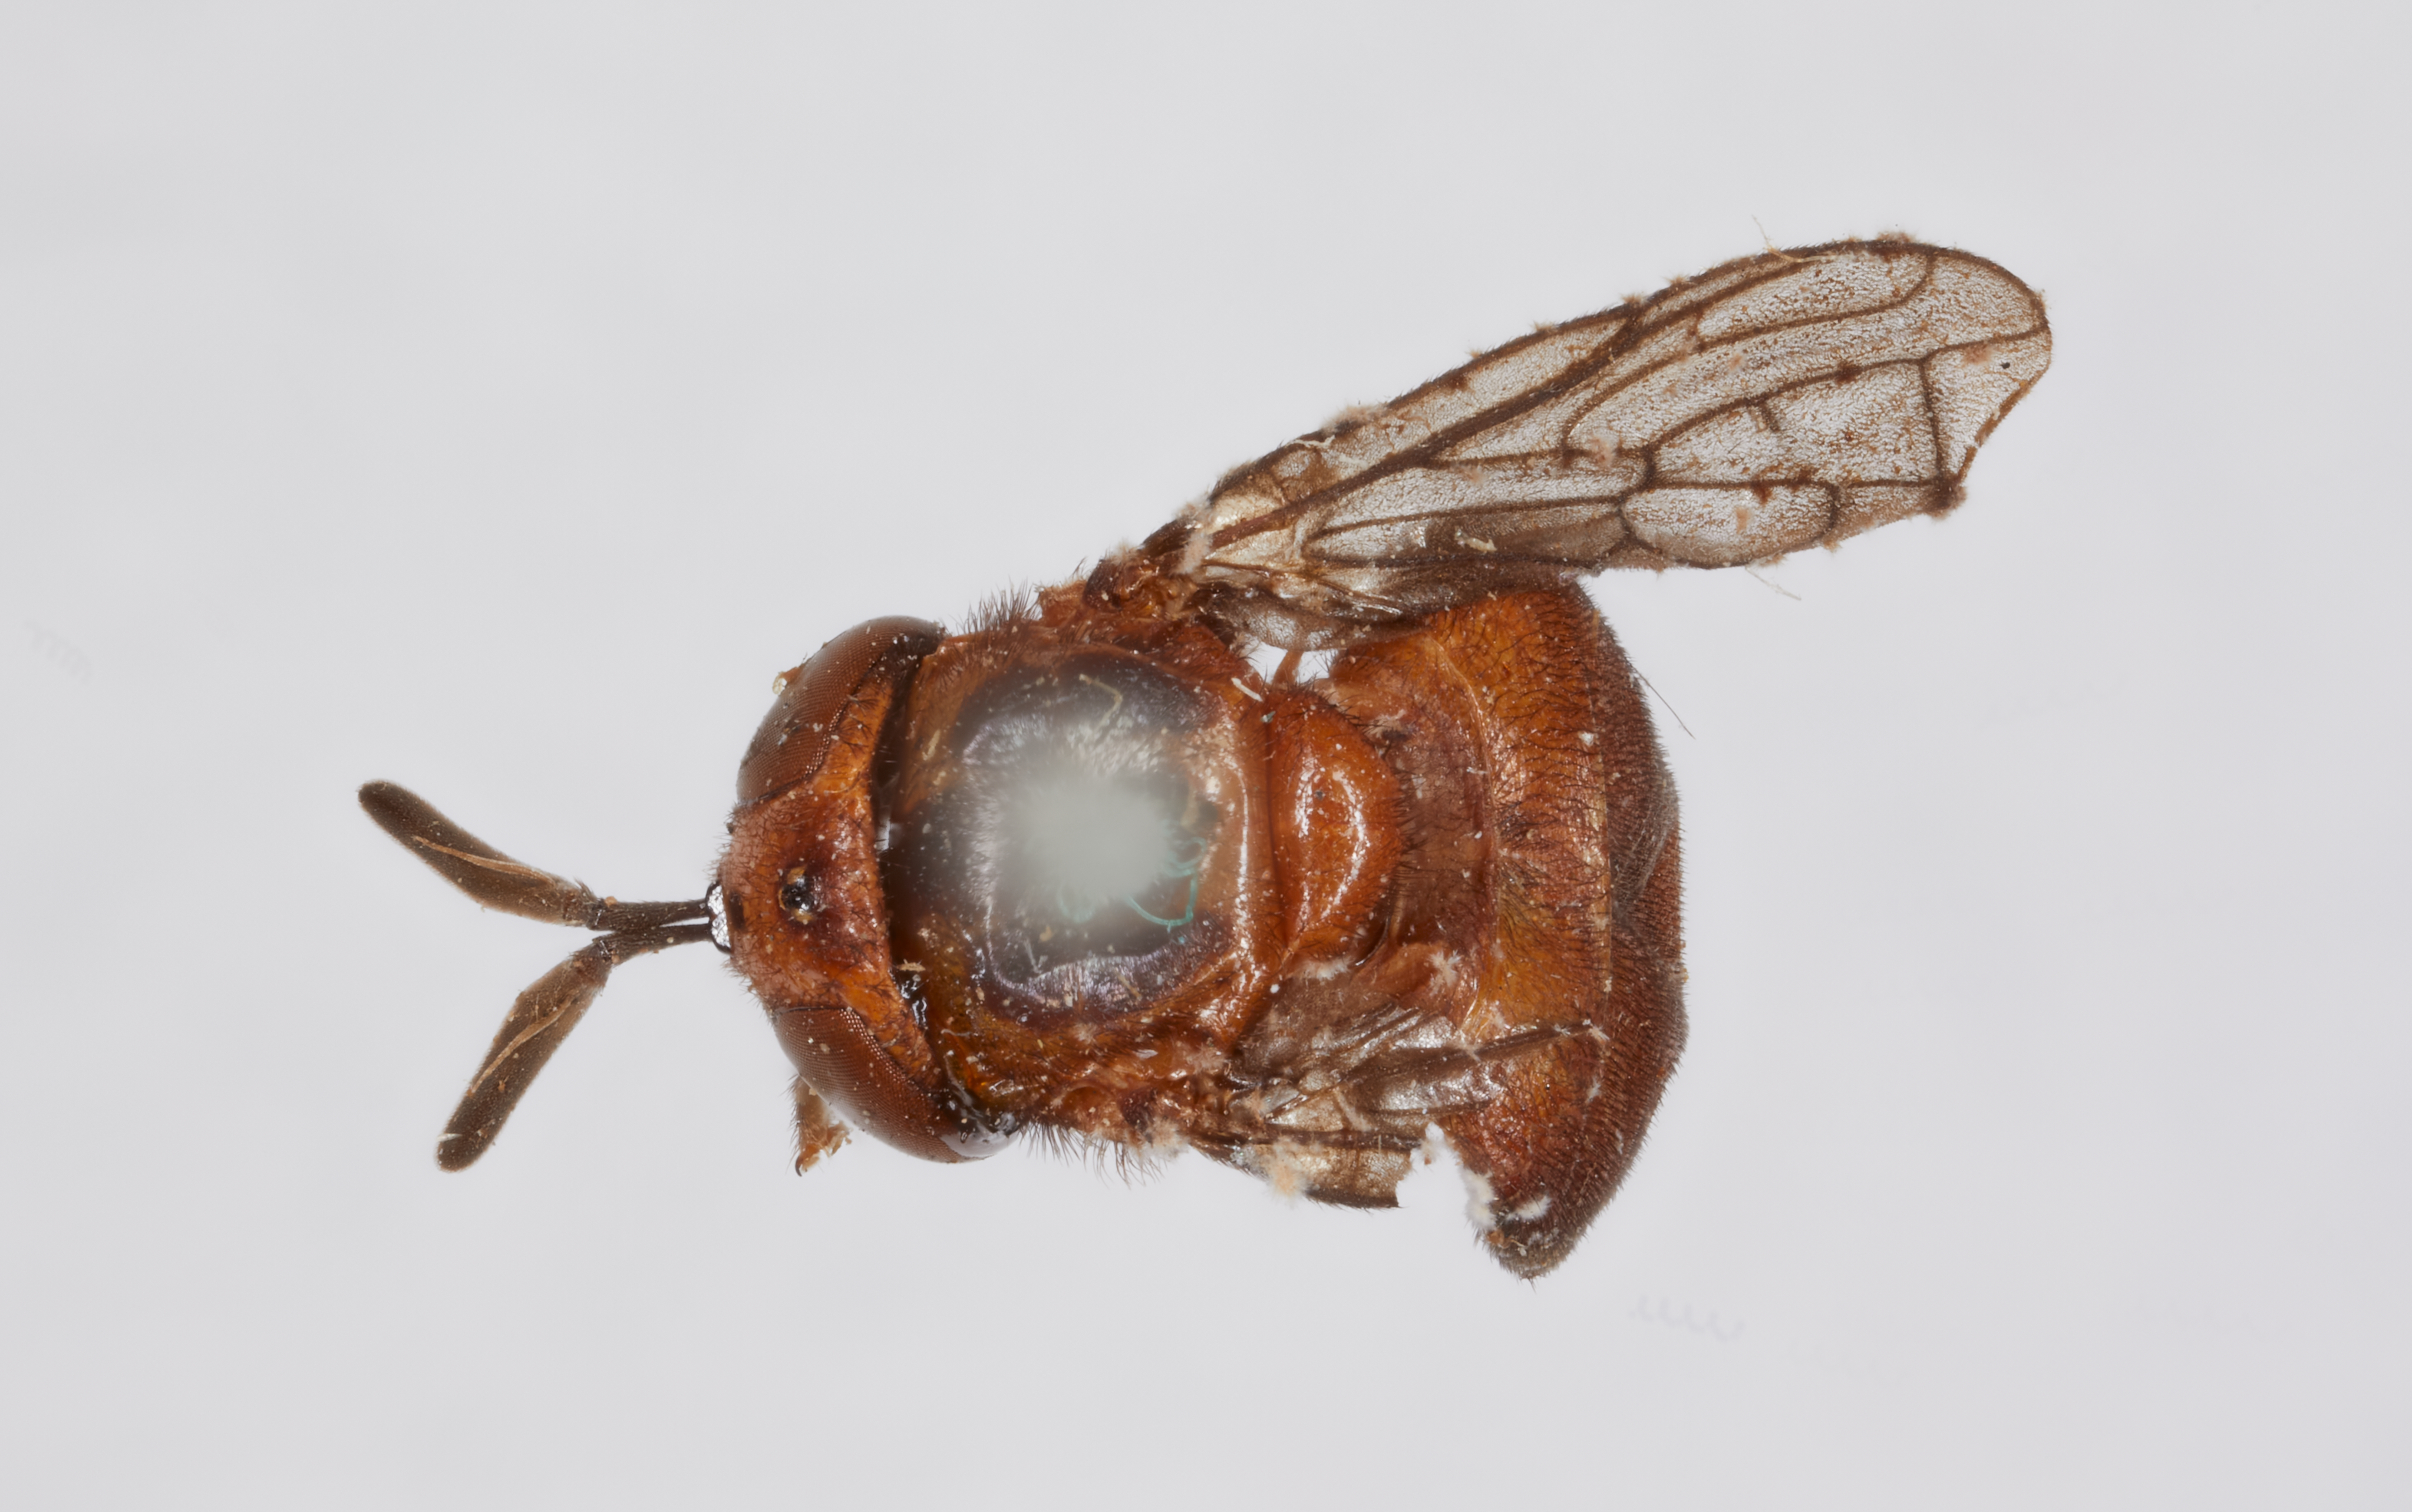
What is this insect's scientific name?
Microdon falcatus
